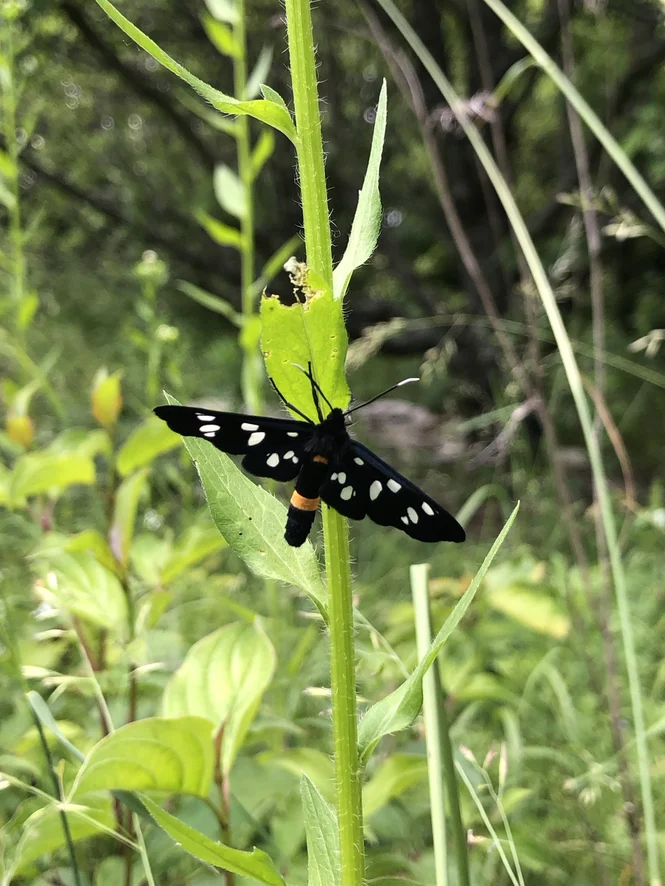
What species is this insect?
Amata phegea
